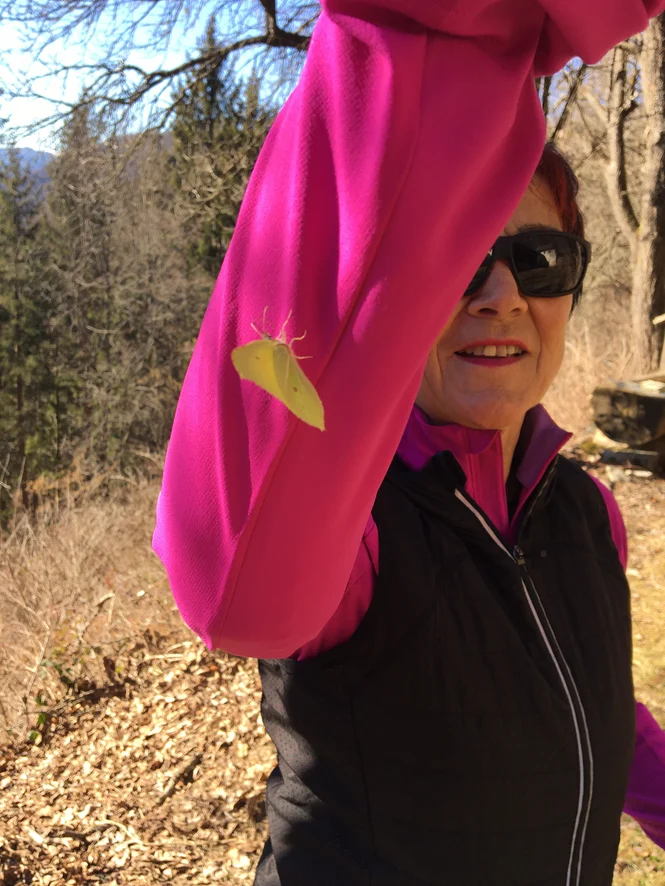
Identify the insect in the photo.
Gonepteryx rhamni
